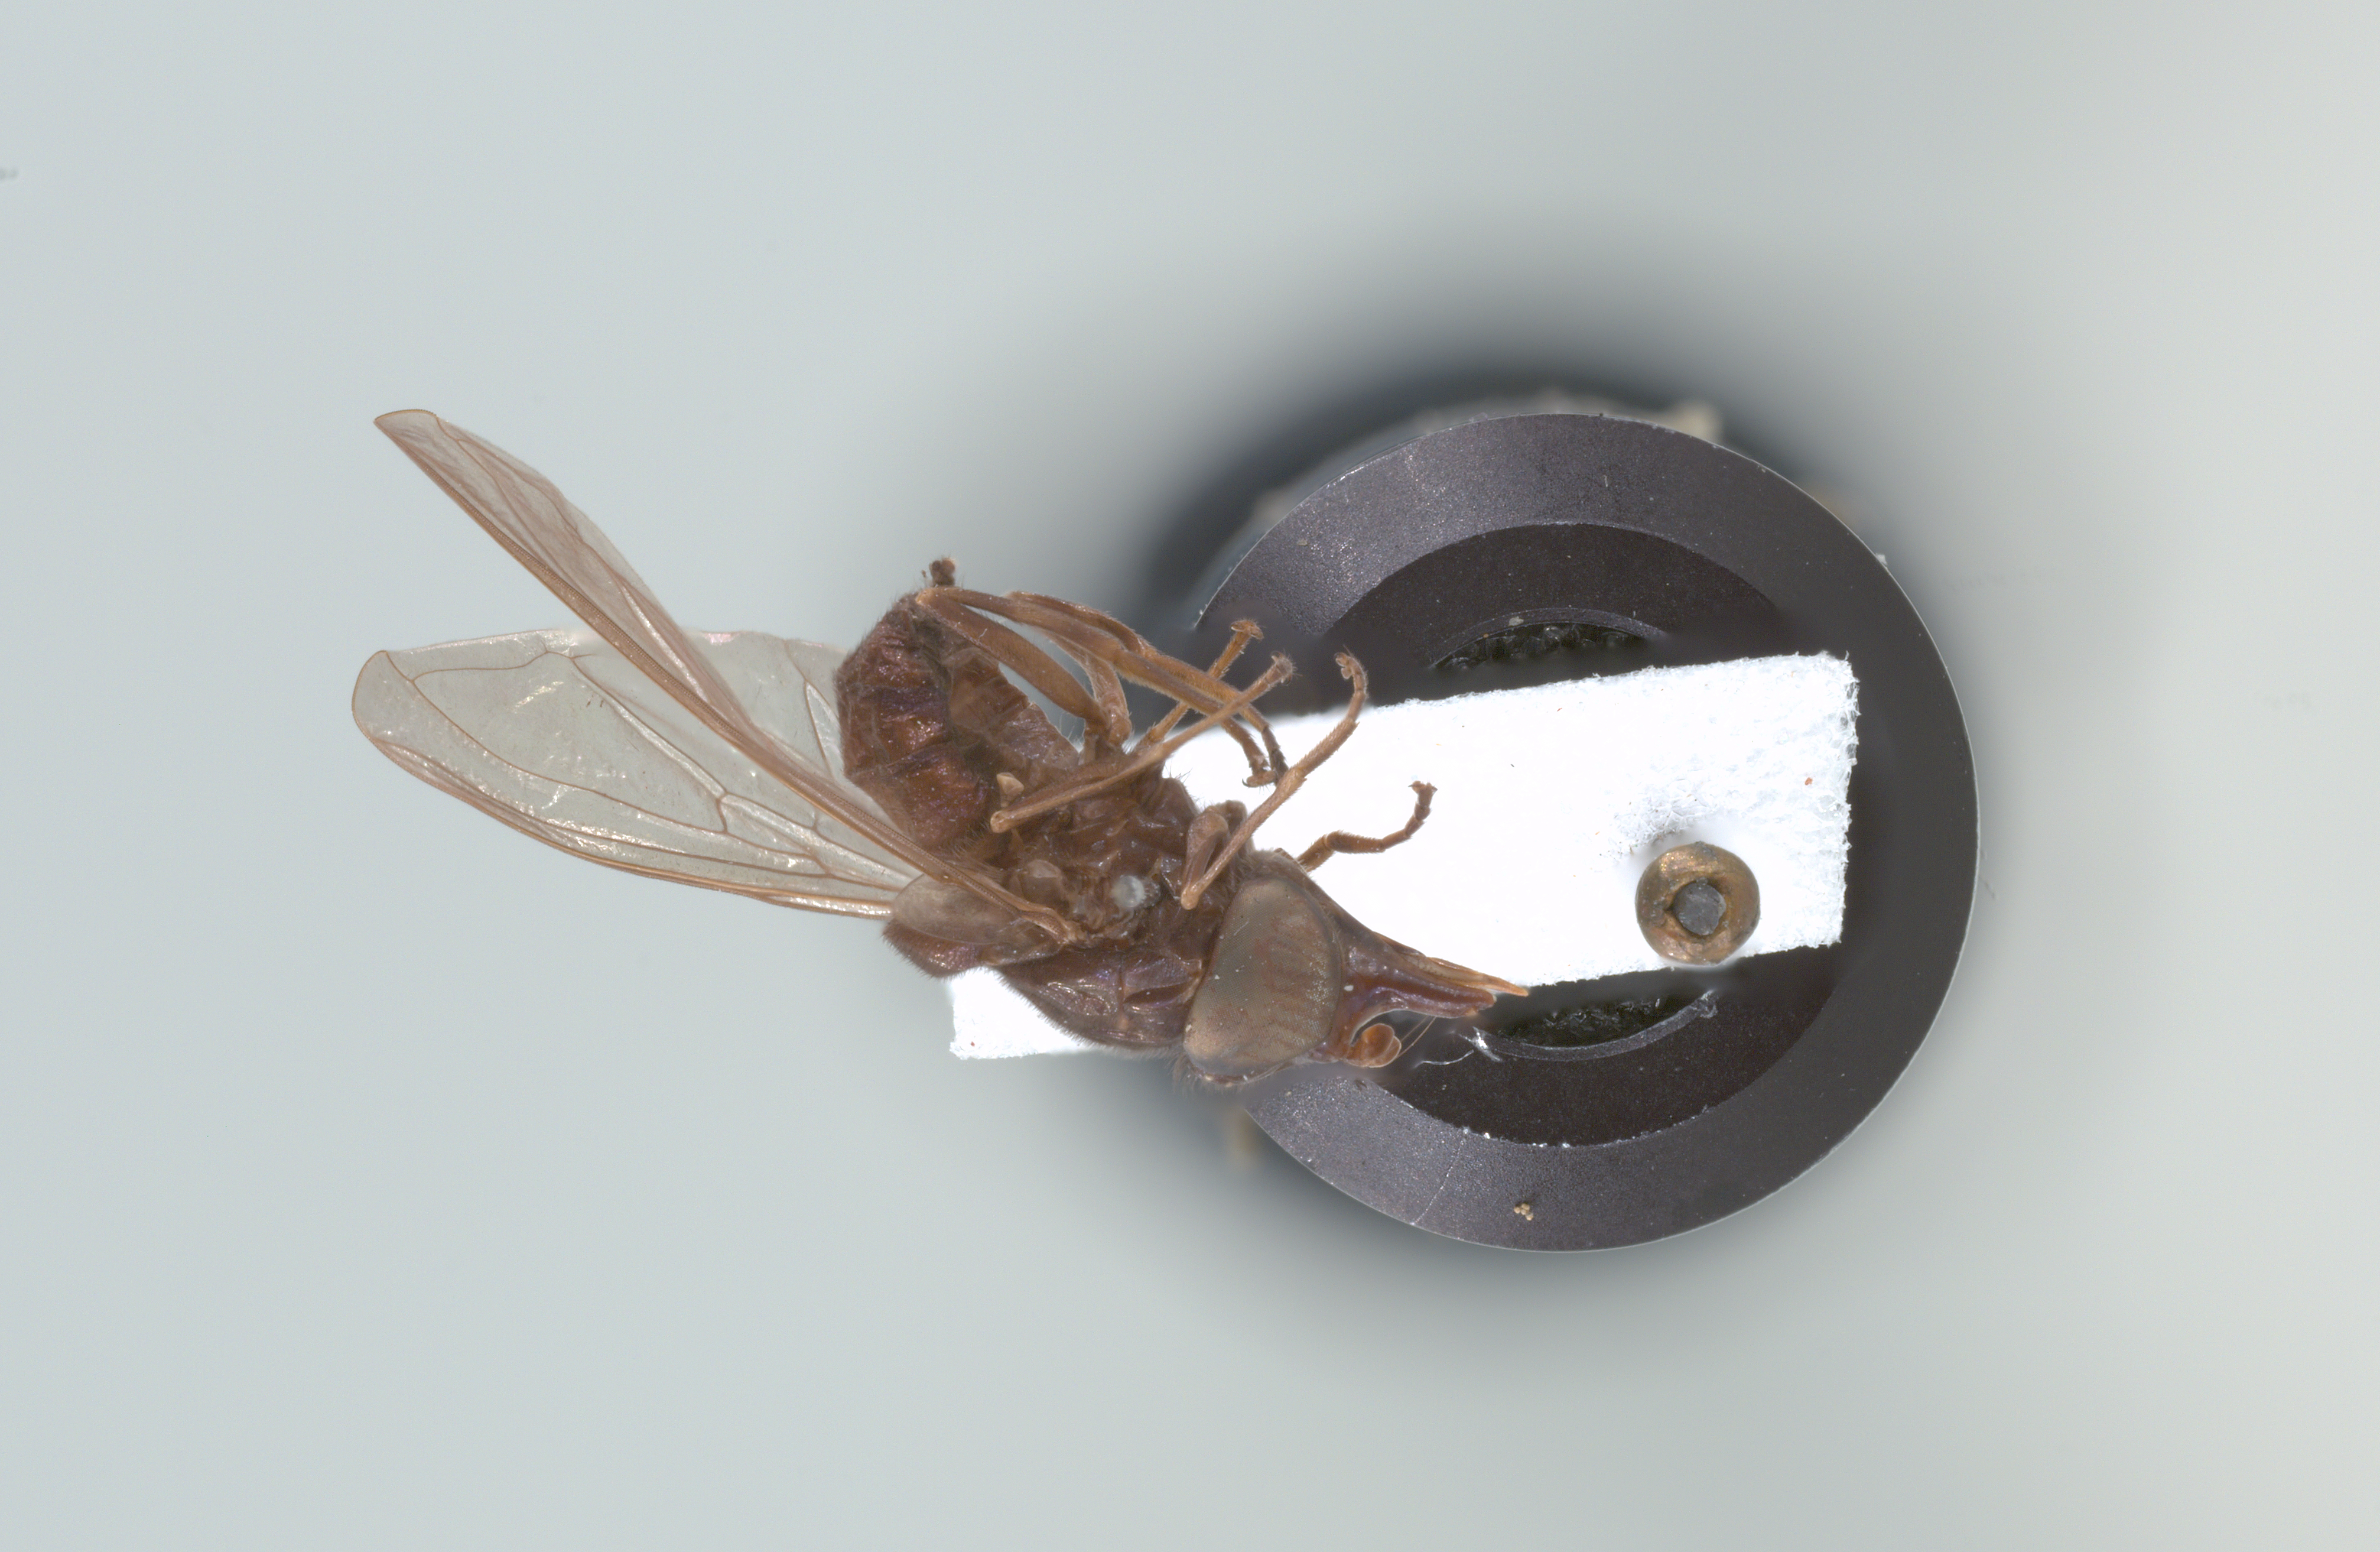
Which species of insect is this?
Rhingia cyanoprora
